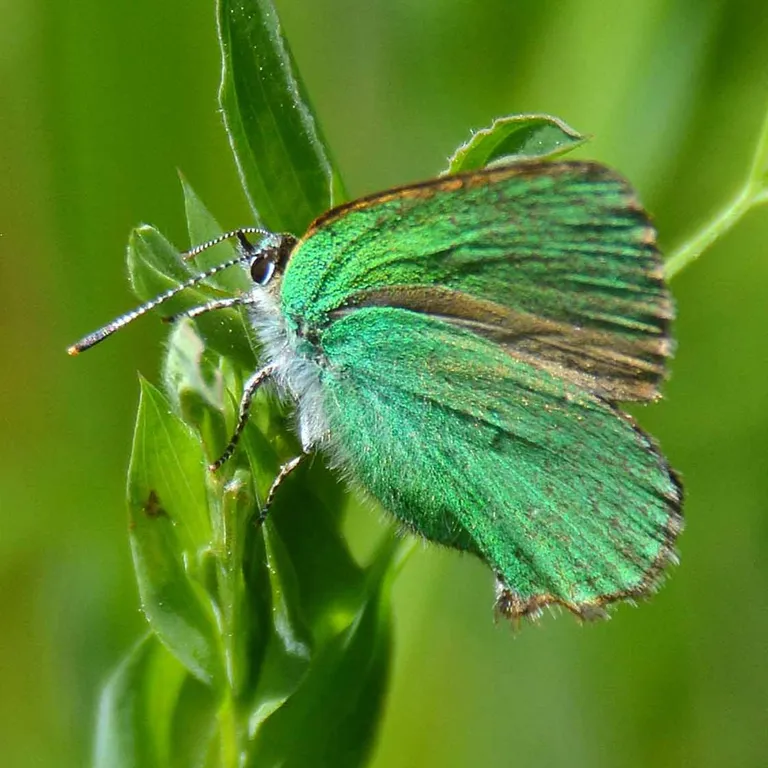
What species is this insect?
Callophrys rubi
